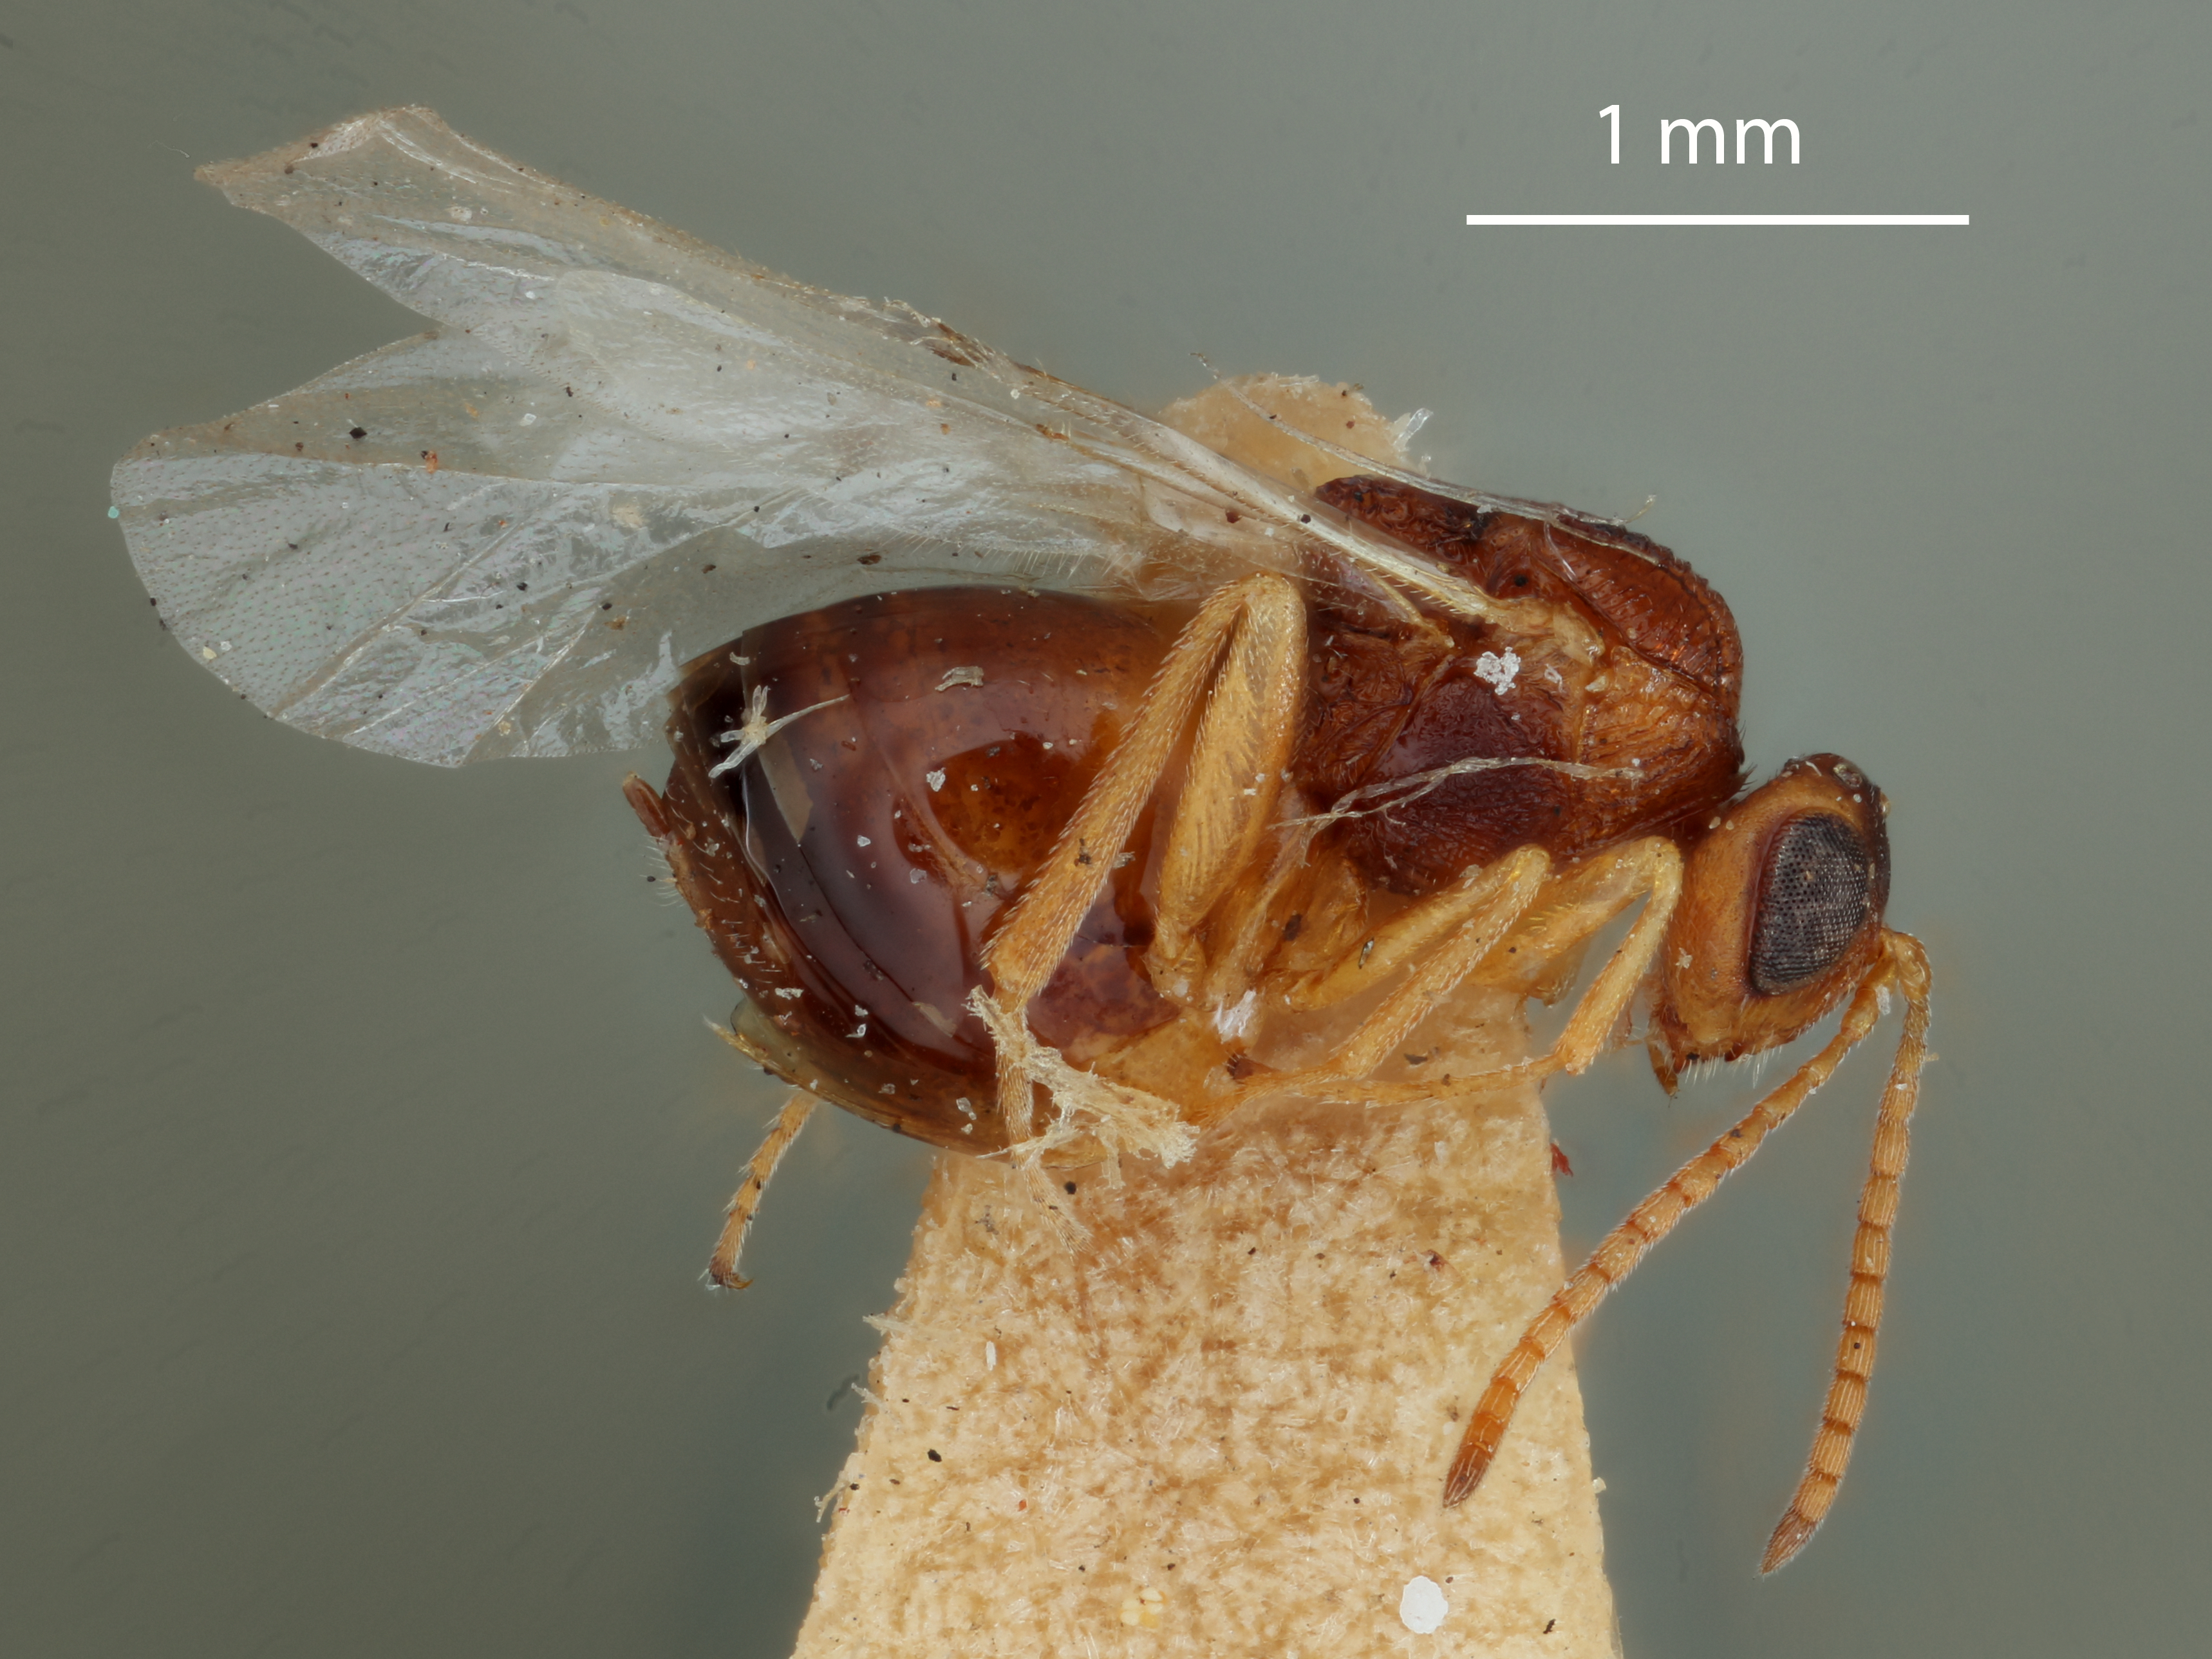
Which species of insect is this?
Callirhytis lapillula
